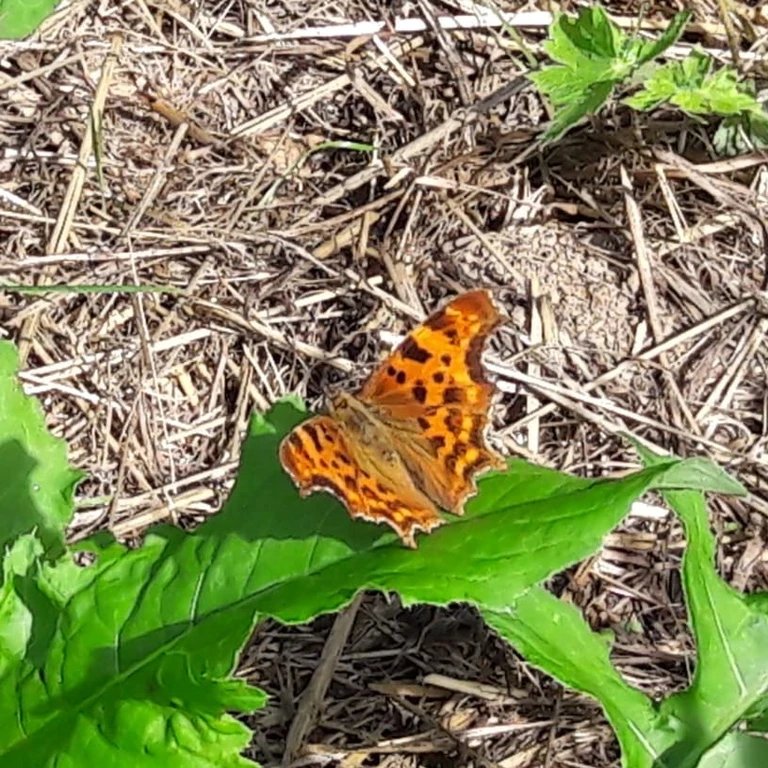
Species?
Polygonia c-album
